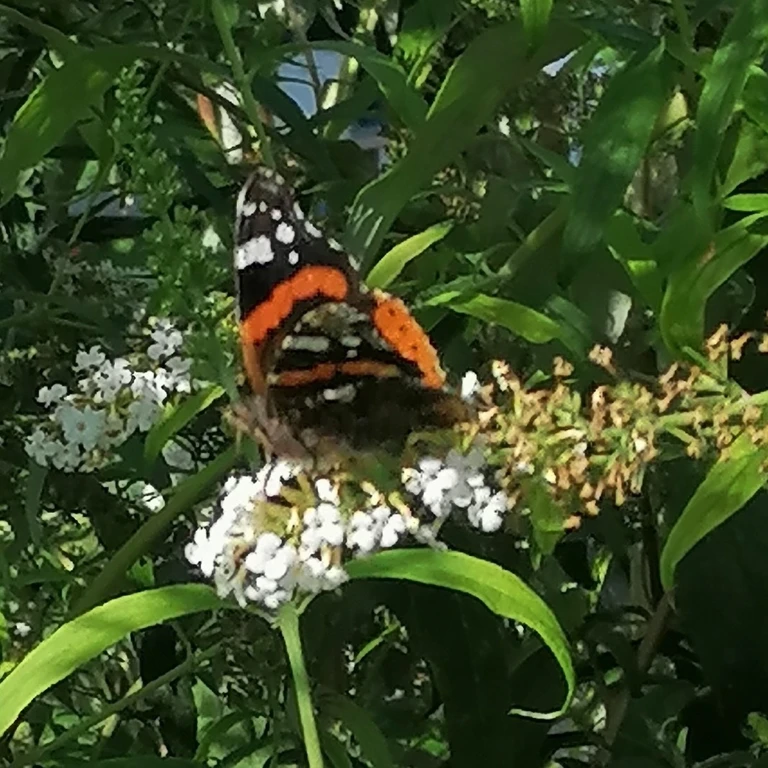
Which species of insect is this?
Vanessa atalanta
